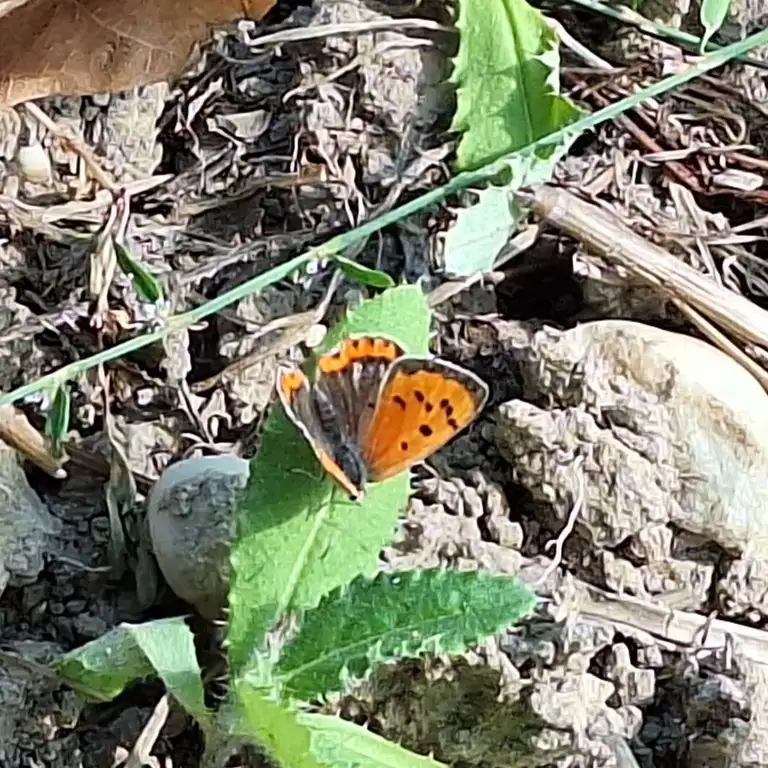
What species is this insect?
Lycaena phlaeas
